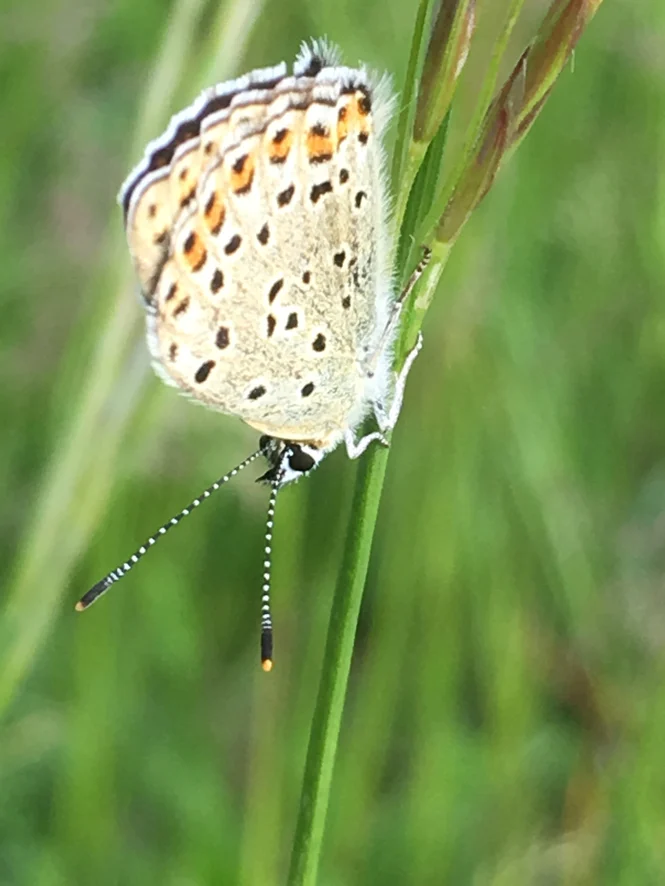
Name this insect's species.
Lycaena tityrus (also Loweia tityrus)
